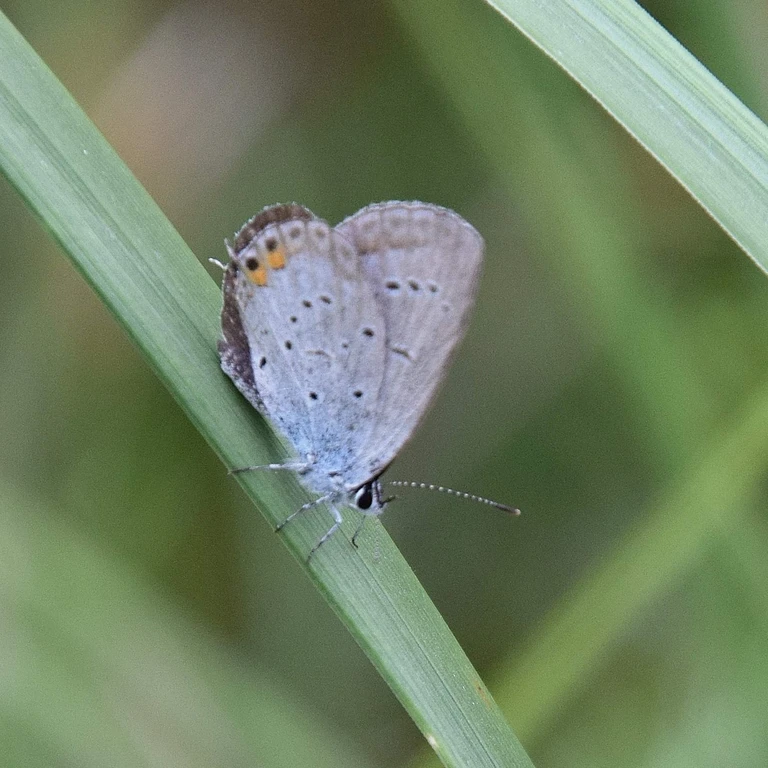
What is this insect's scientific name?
Cupido argiades (also Elkalyce argiades)
